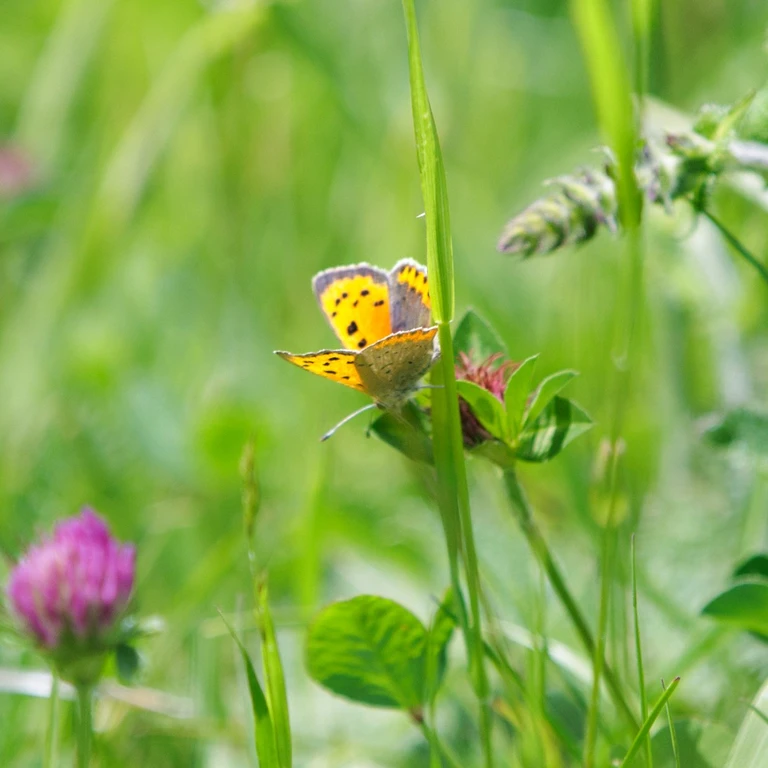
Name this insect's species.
Lycaena phlaeas
